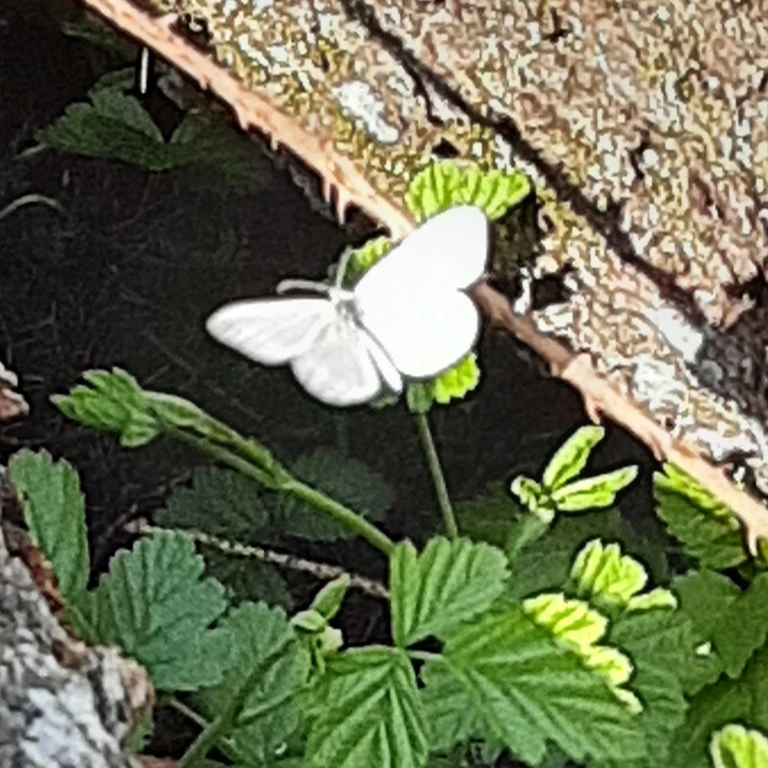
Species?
Leptidea sinapis/juvernica
